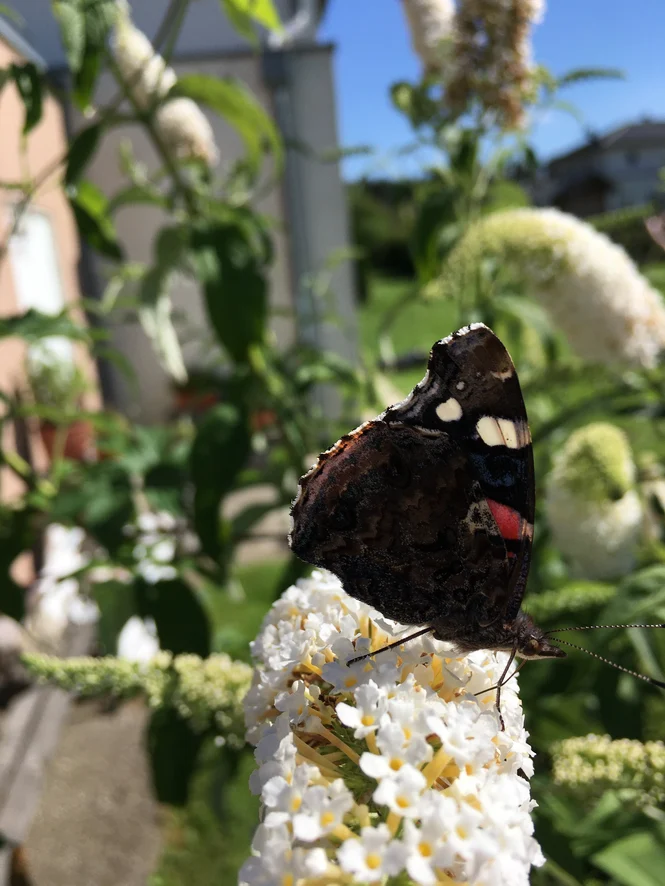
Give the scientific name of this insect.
Vanessa atalanta
